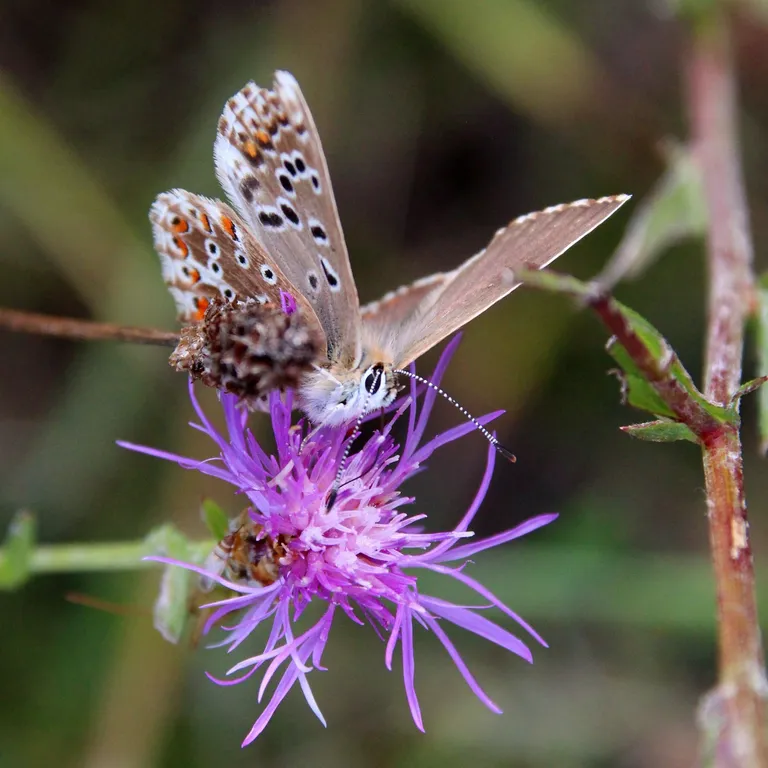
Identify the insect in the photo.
Lysandra coridon
